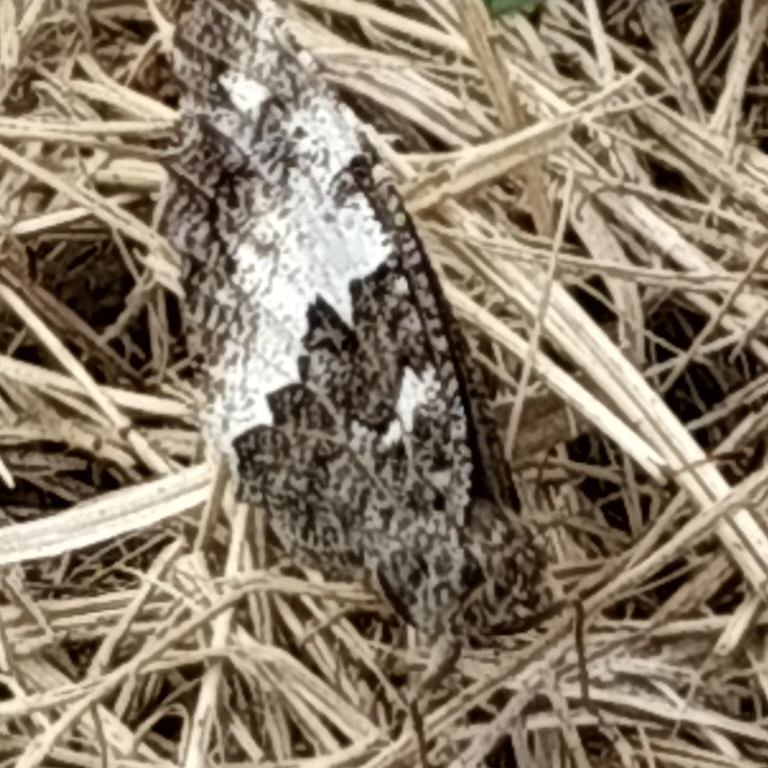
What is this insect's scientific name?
Brintesia circe
